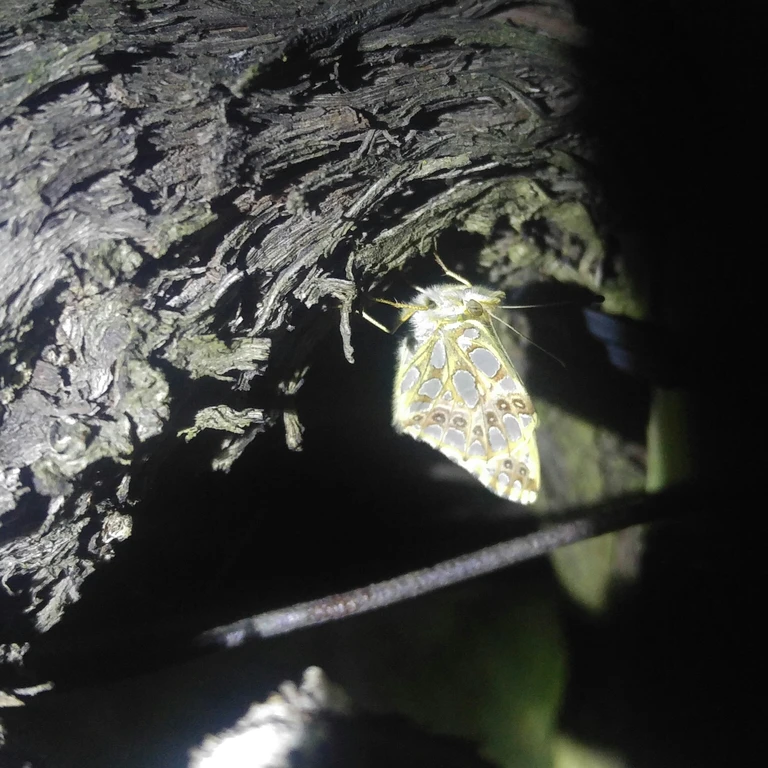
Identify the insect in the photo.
Issoria lathonia
